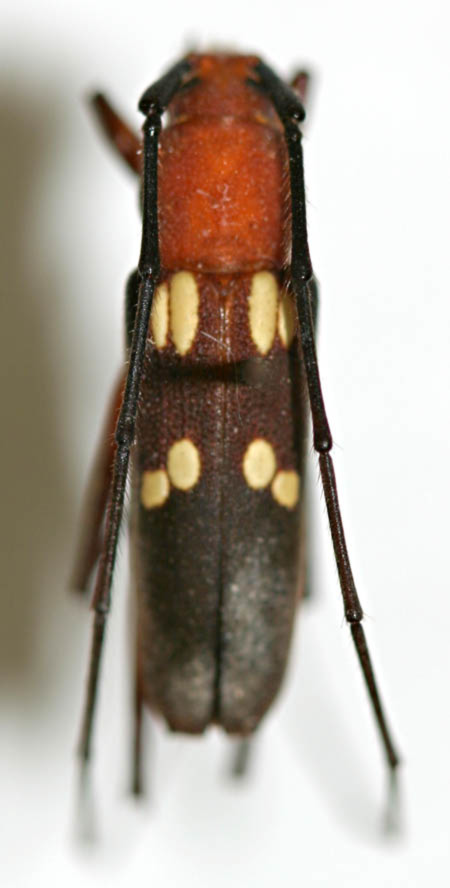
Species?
Heterops duvali
